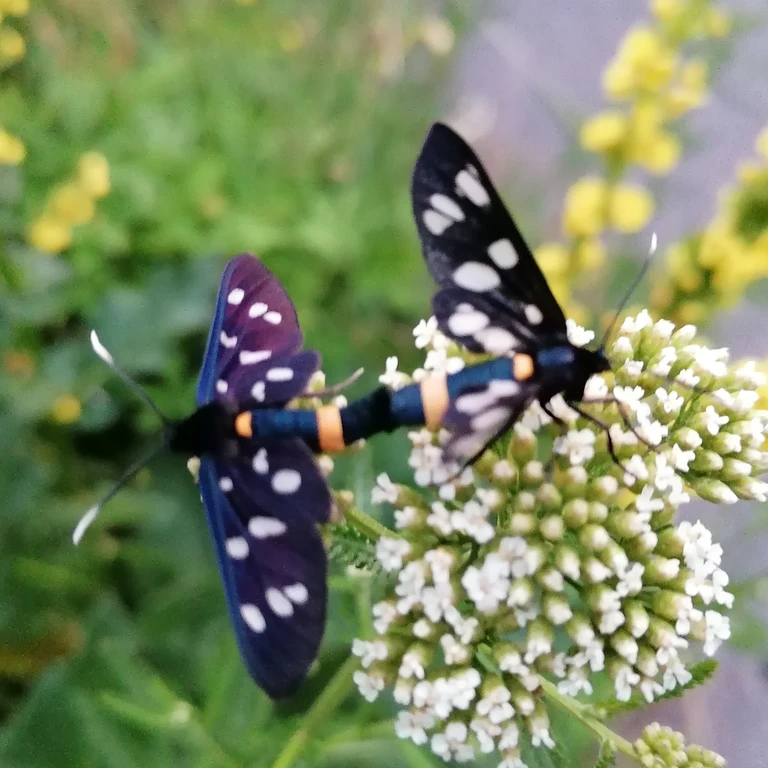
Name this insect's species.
Amata phegea
